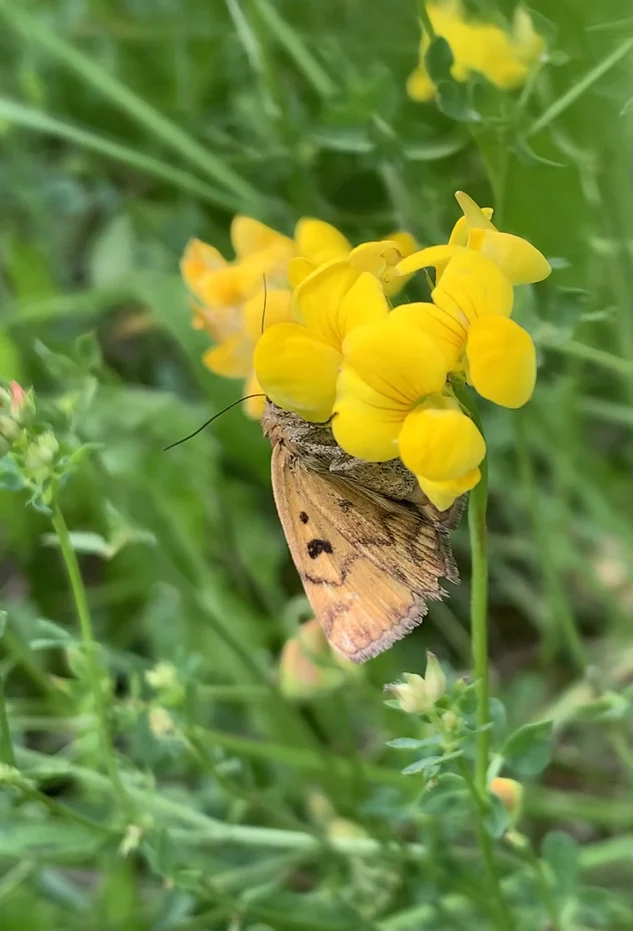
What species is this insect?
Euclidia glyphica
